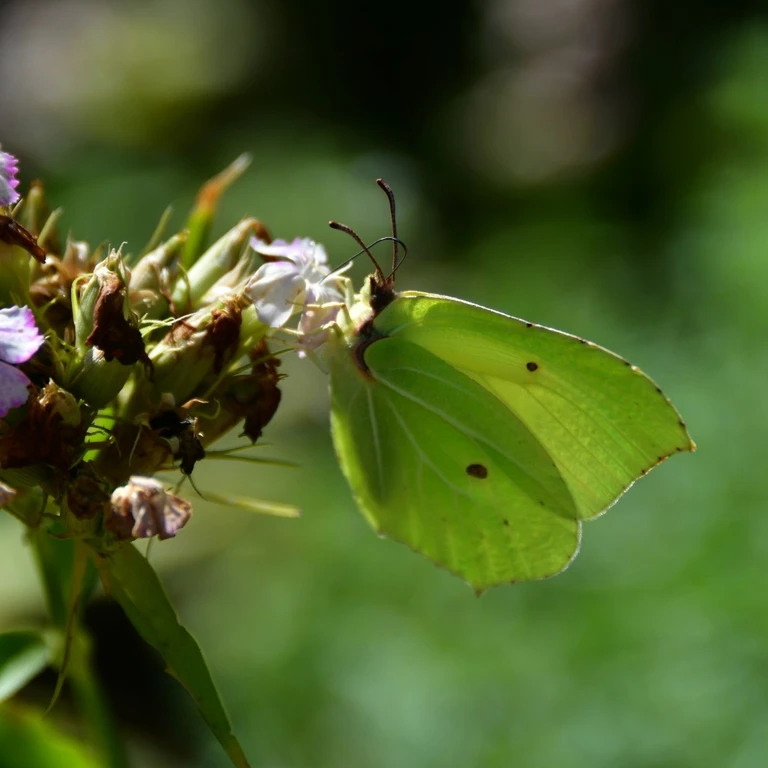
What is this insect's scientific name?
Gonepteryx rhamni
